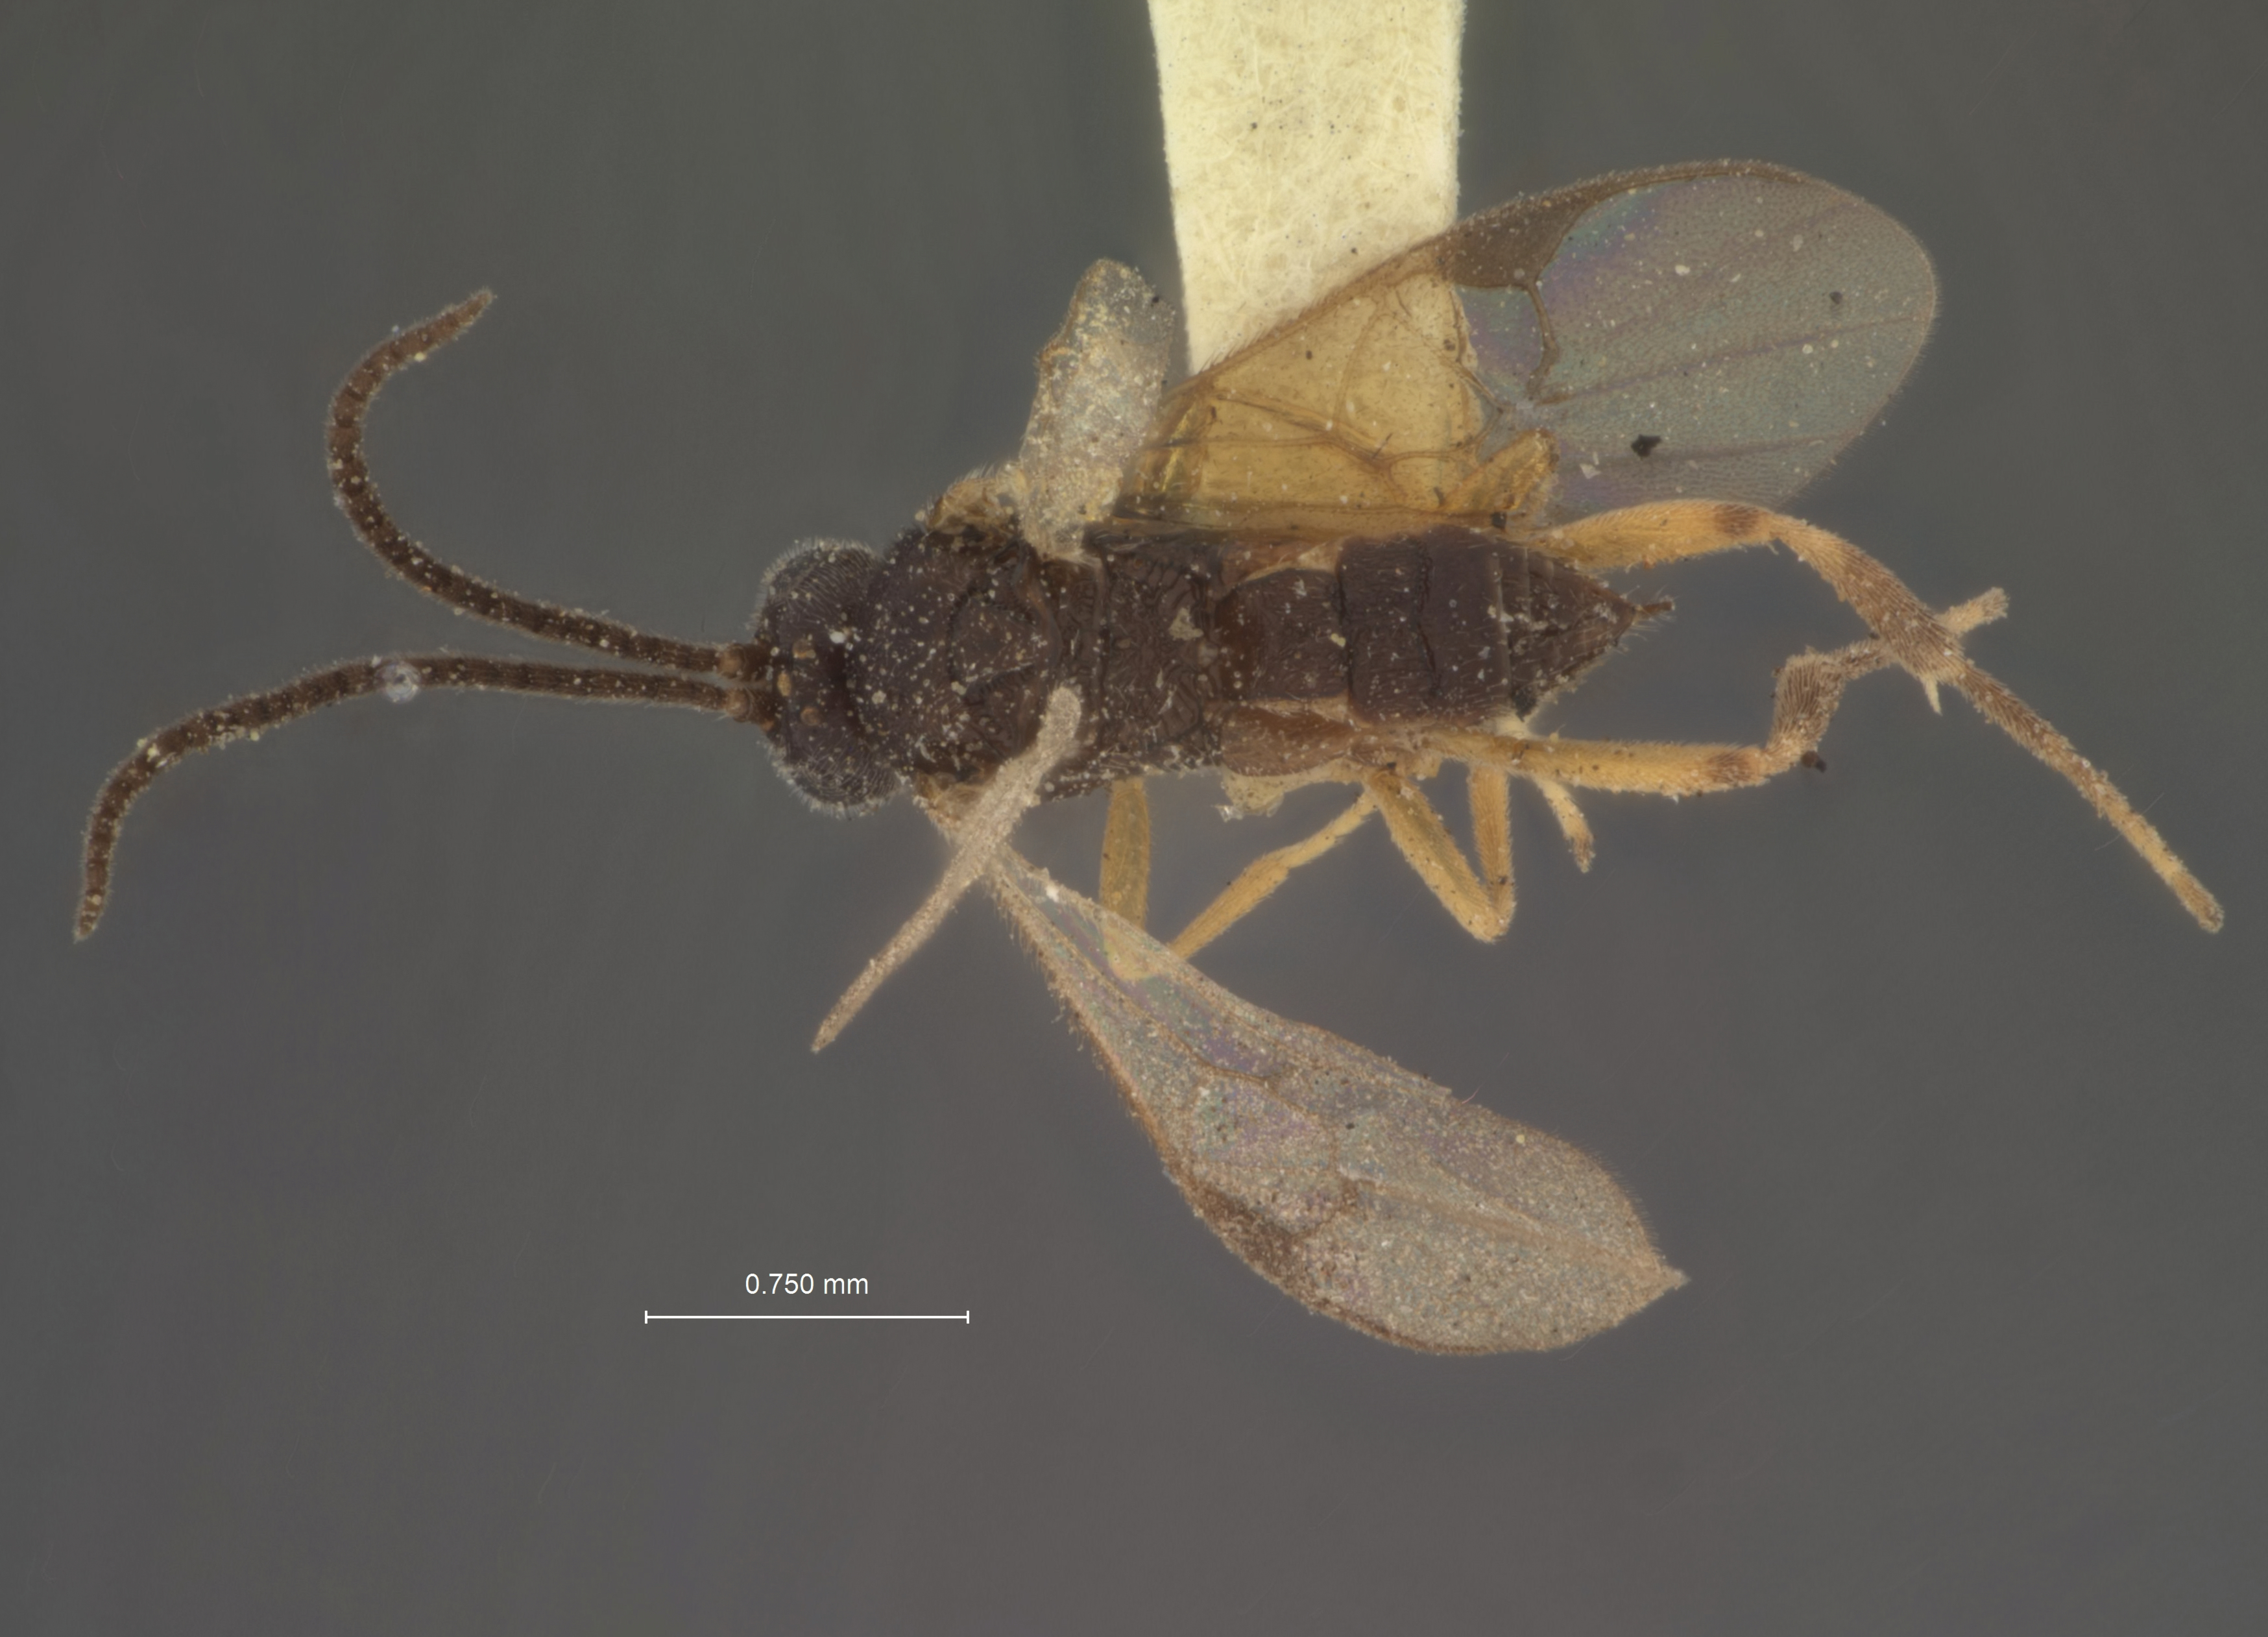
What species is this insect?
Apanteles empretiae
